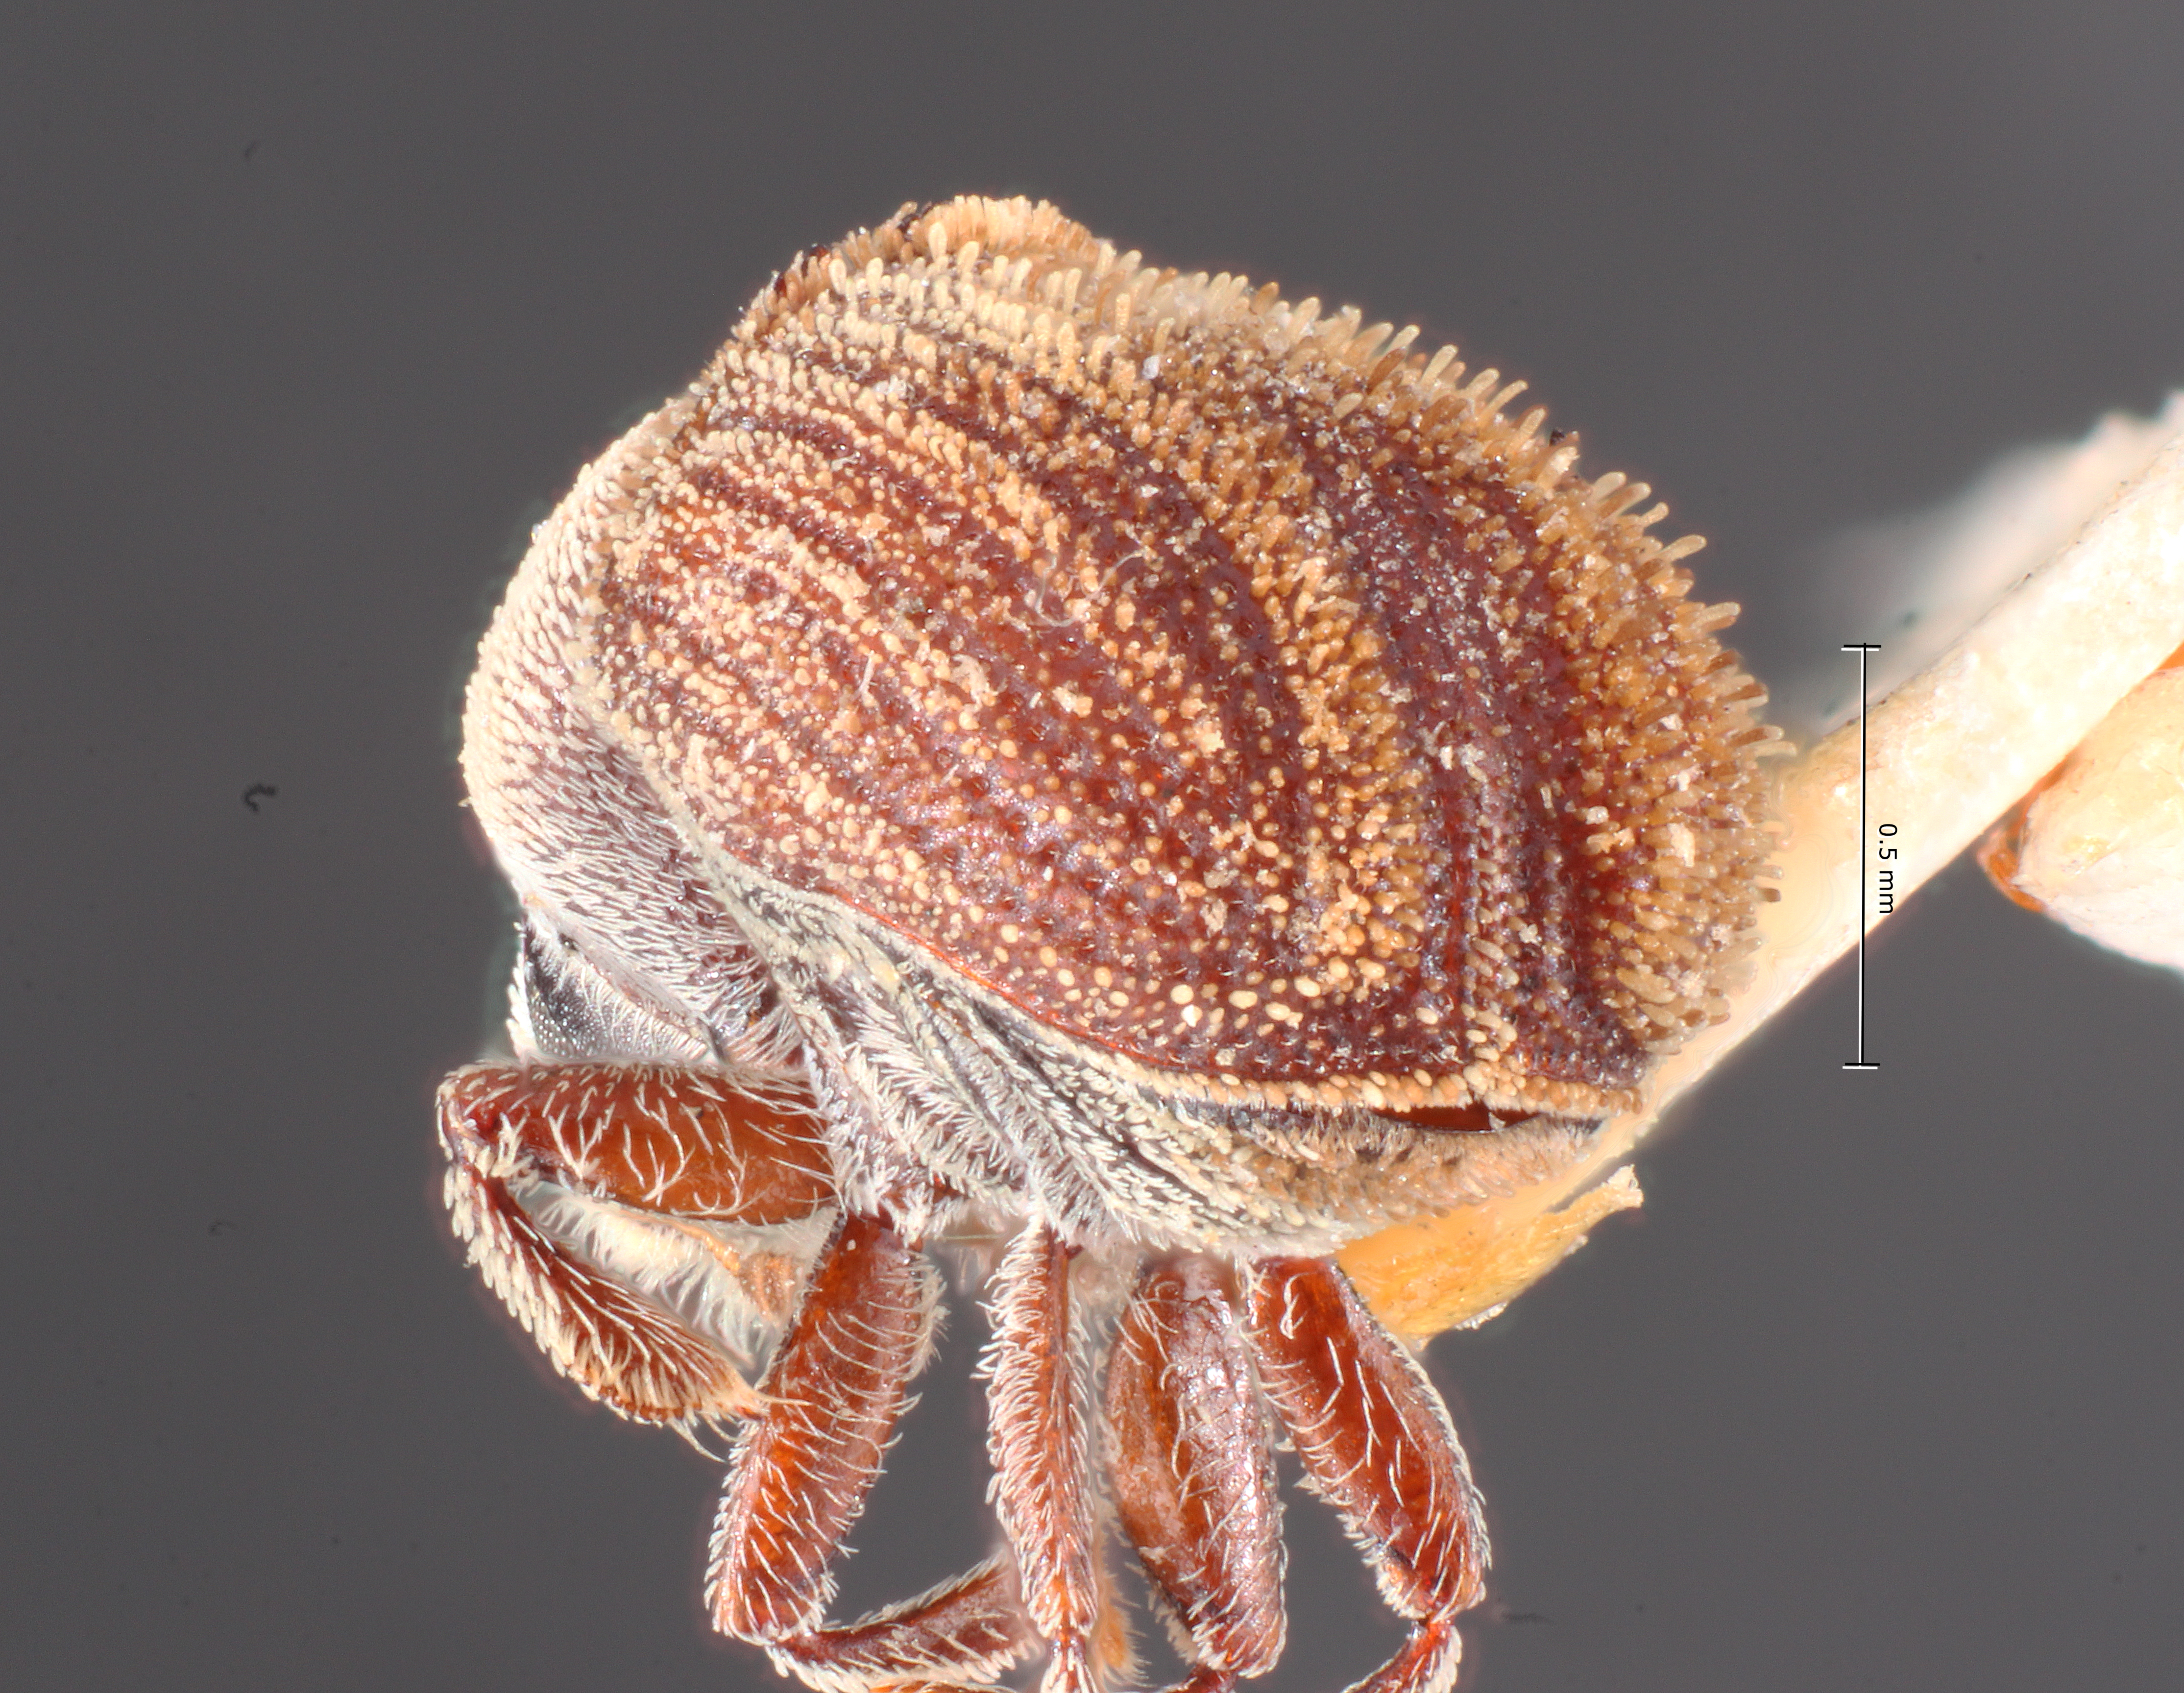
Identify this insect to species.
Renocis parkinsoniae
